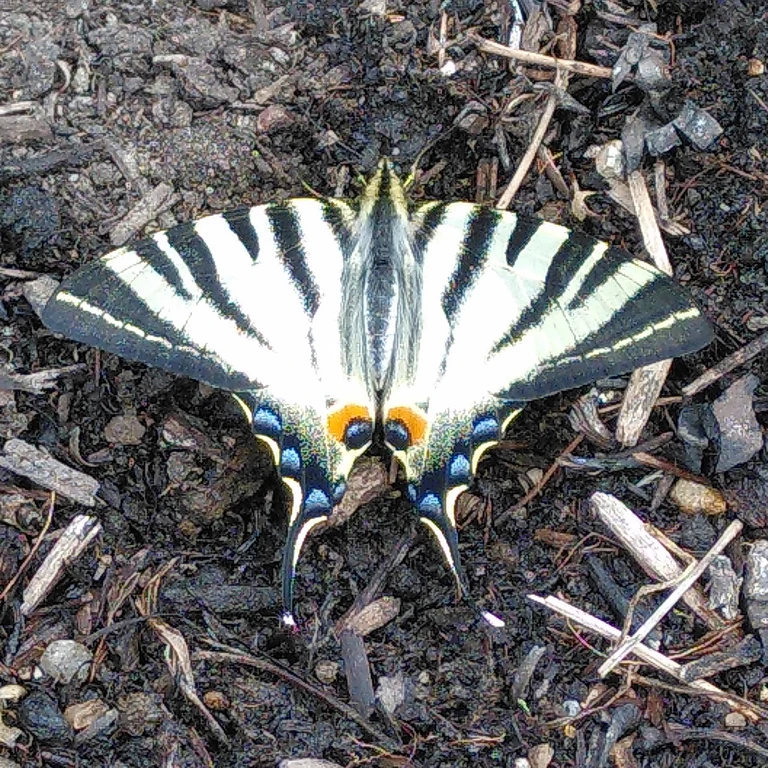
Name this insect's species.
Iphiclides podalirius
